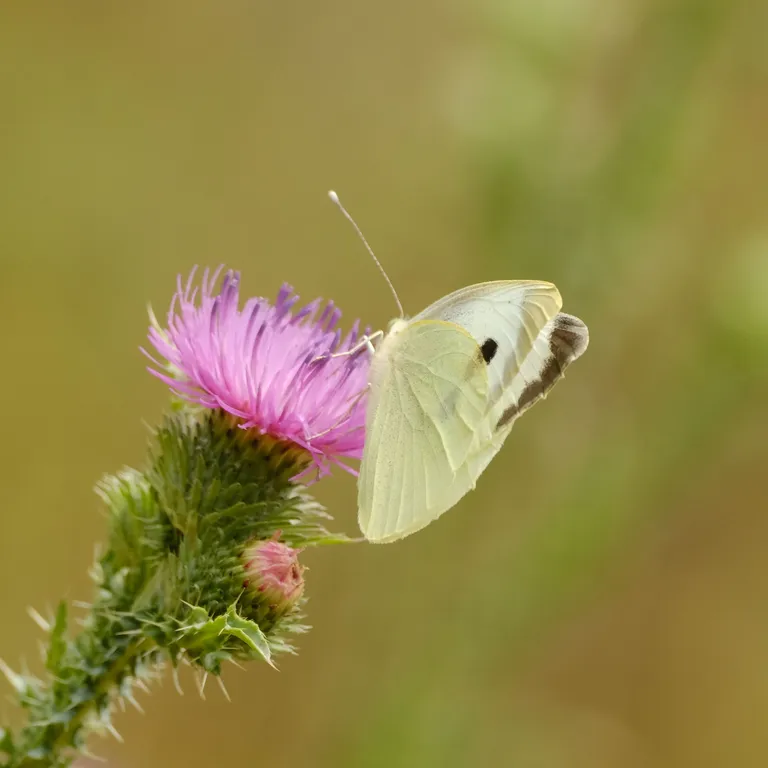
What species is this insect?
Pieris brassicae
